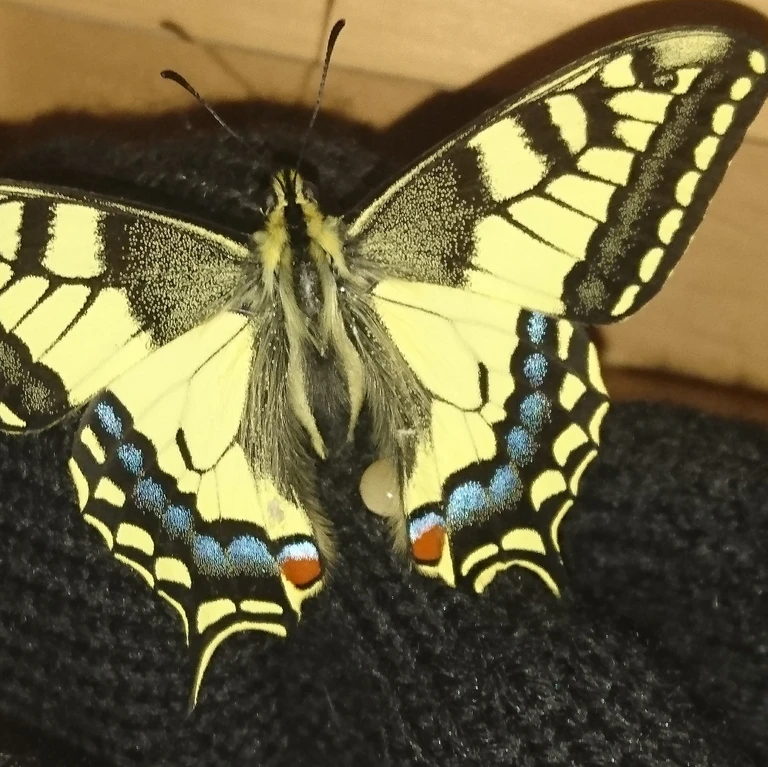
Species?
Papilio machaon
